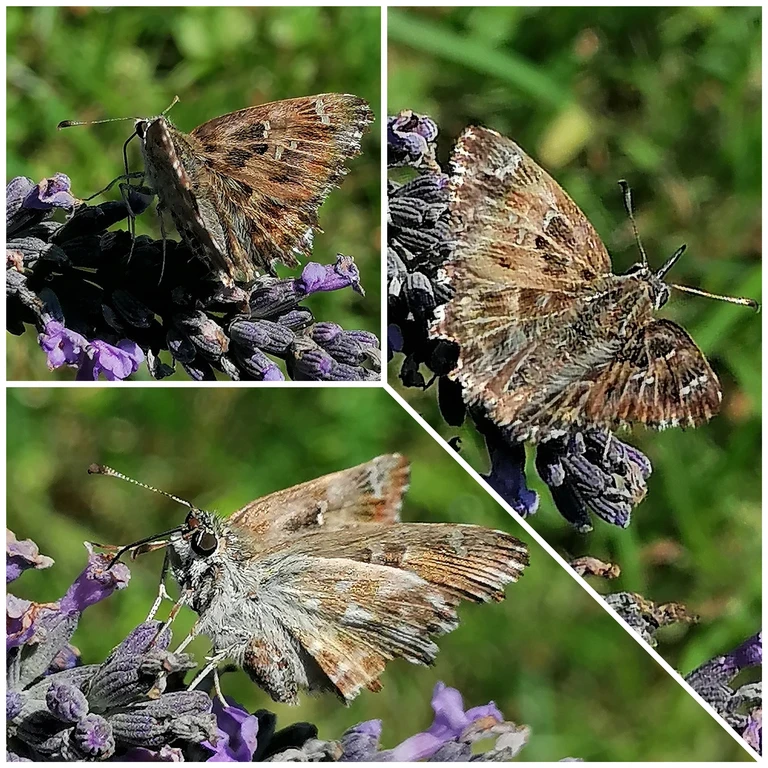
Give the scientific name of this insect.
Carcharodus alceae
